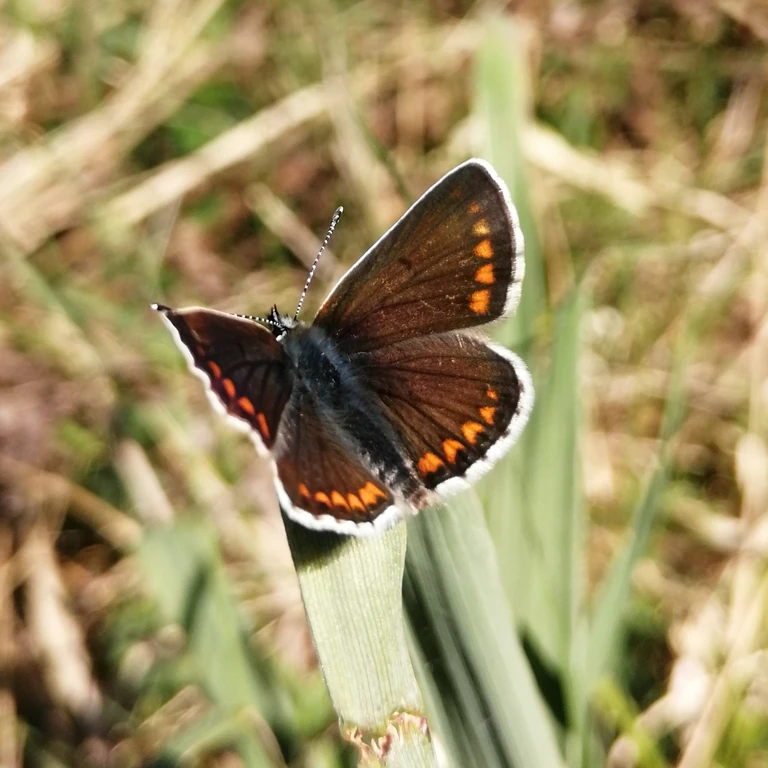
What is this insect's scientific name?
Aricia agestis/artaxerxes
